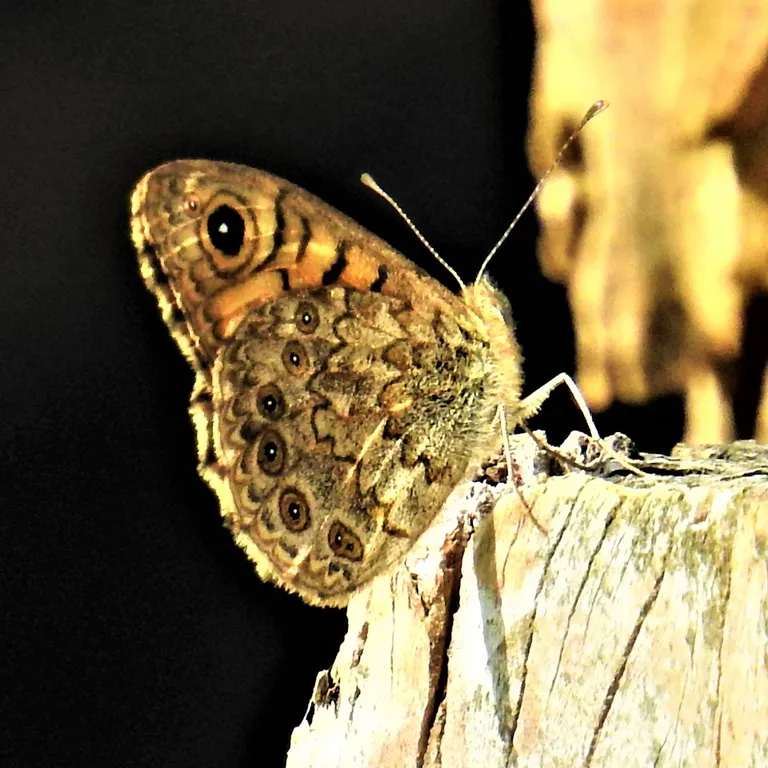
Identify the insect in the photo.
Lasiommata megera (also Pararge megera)
